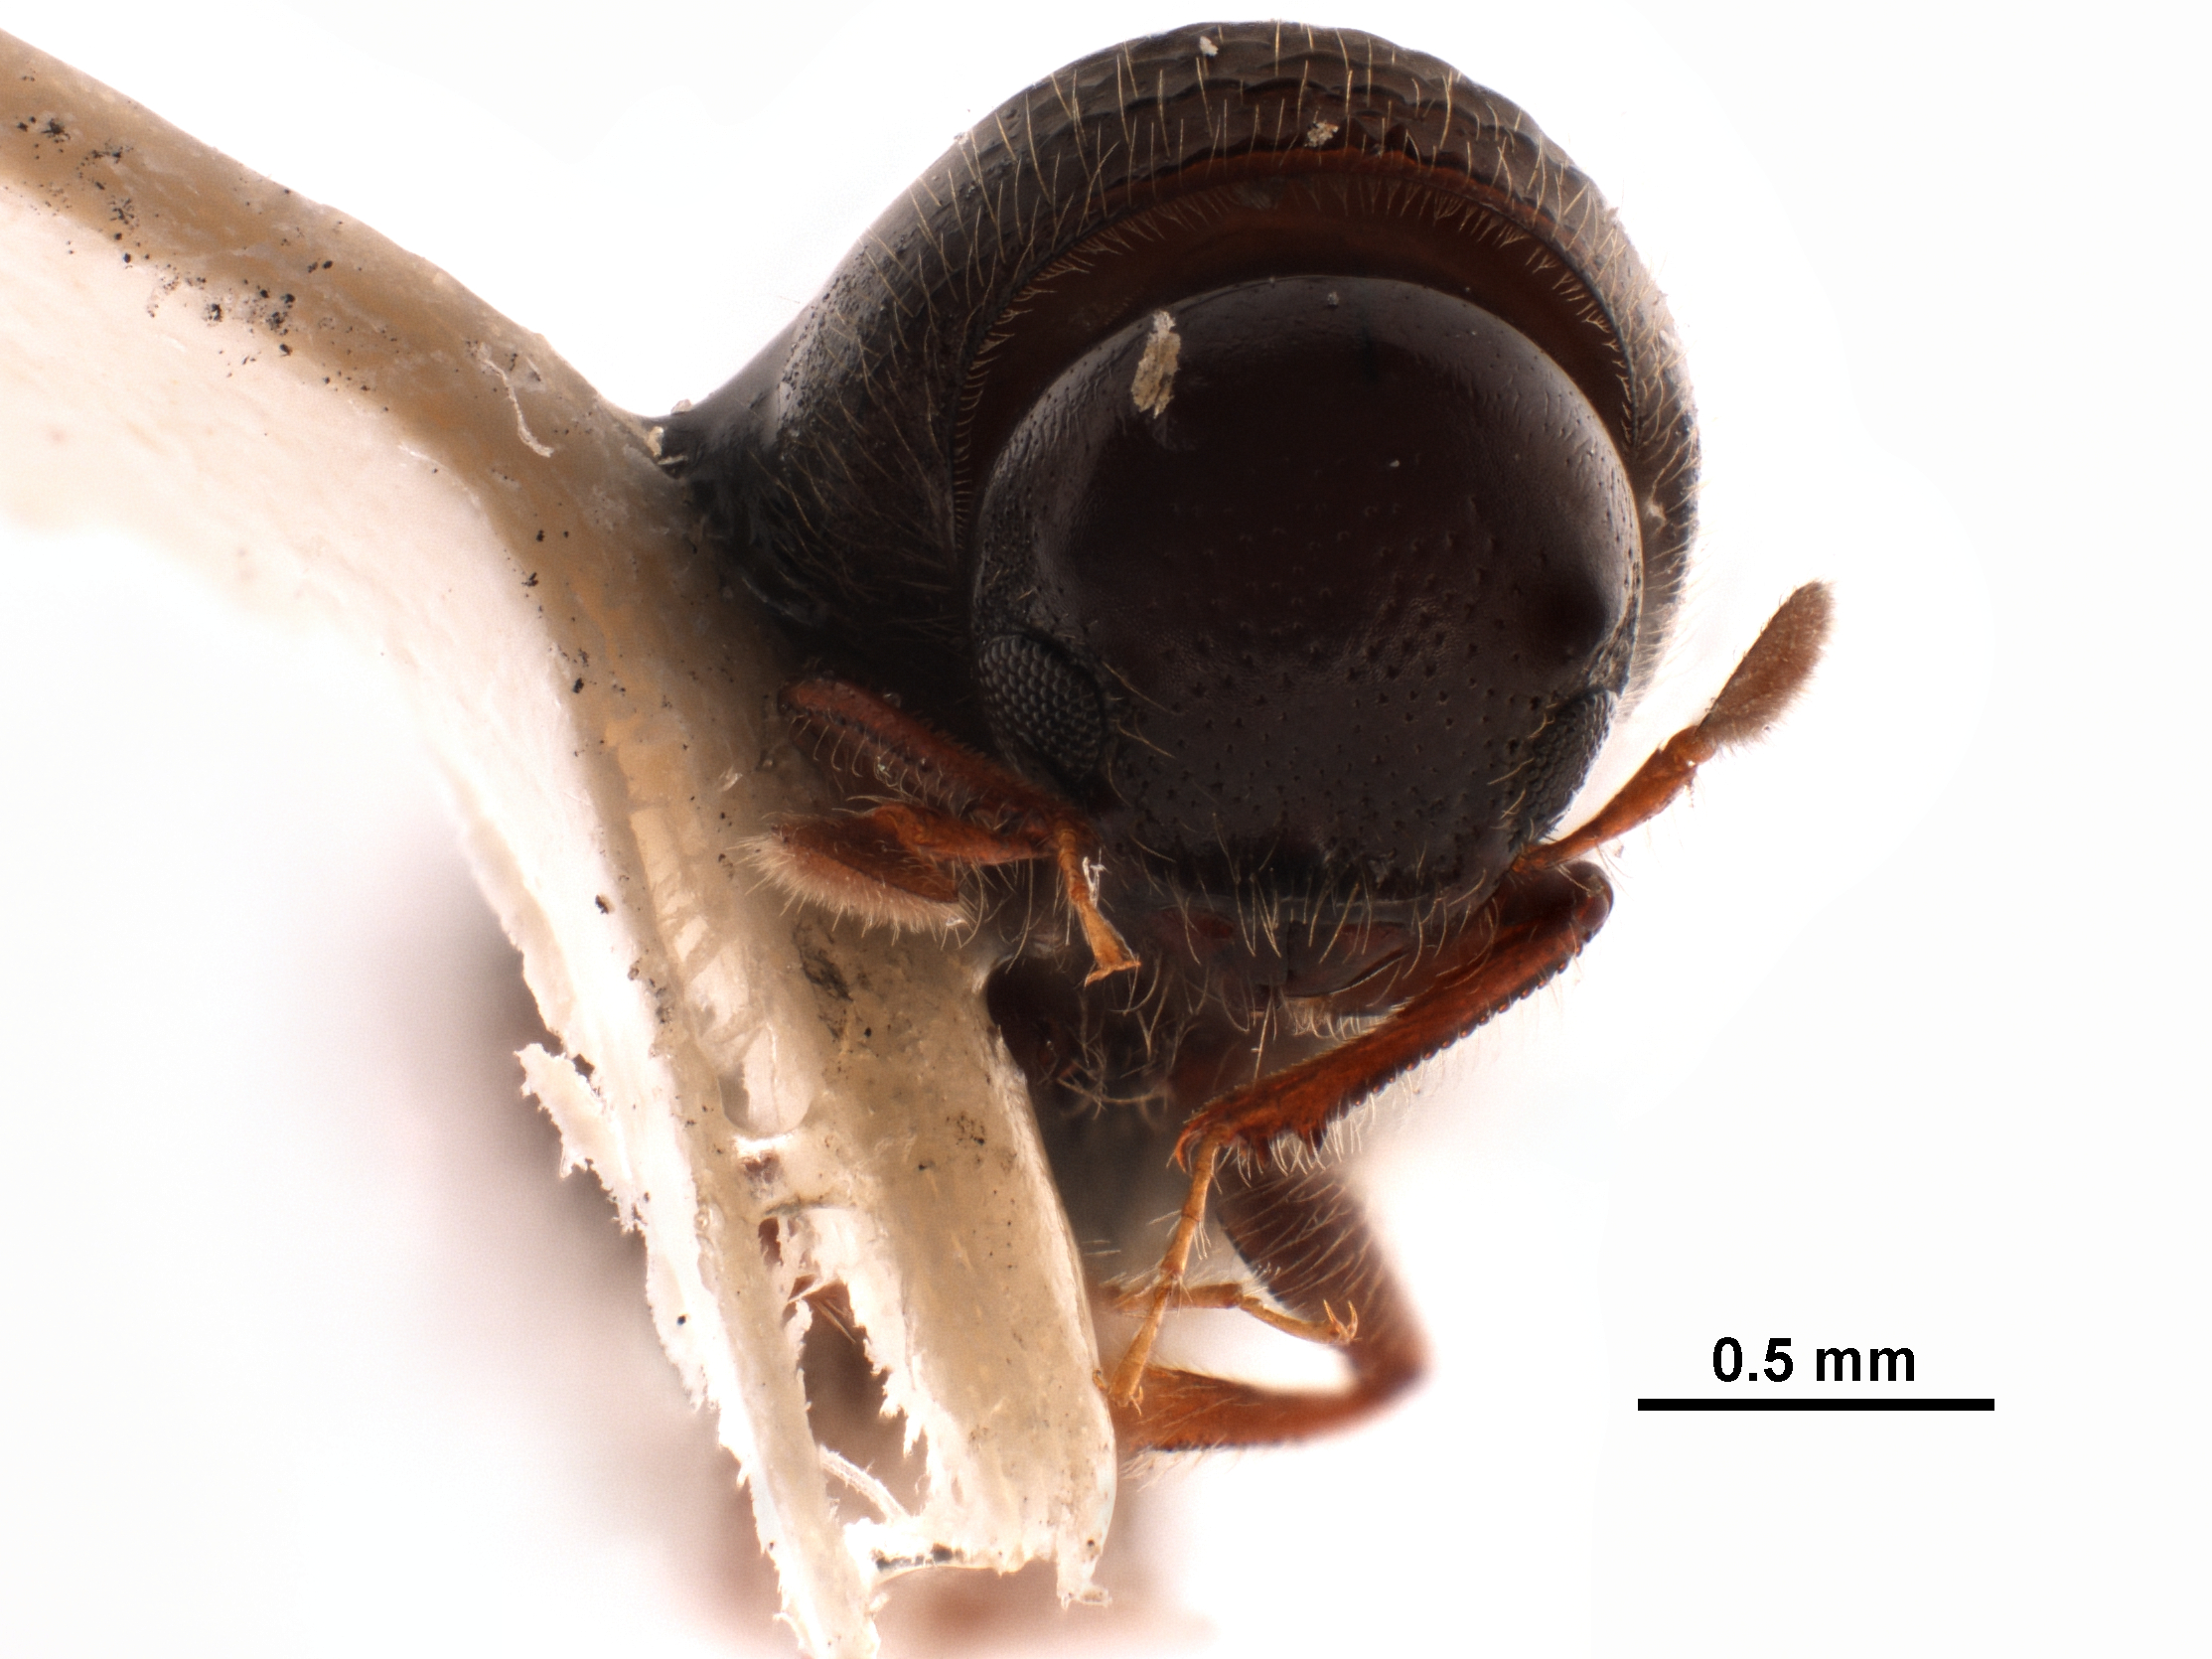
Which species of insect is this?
Corthylus consimilis
